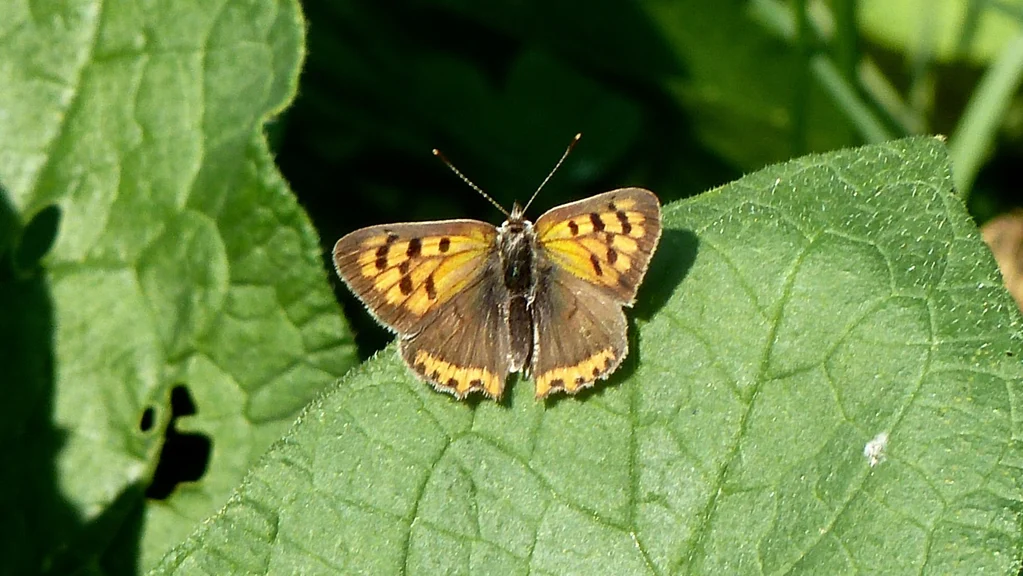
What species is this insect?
Lycaena phlaeas
